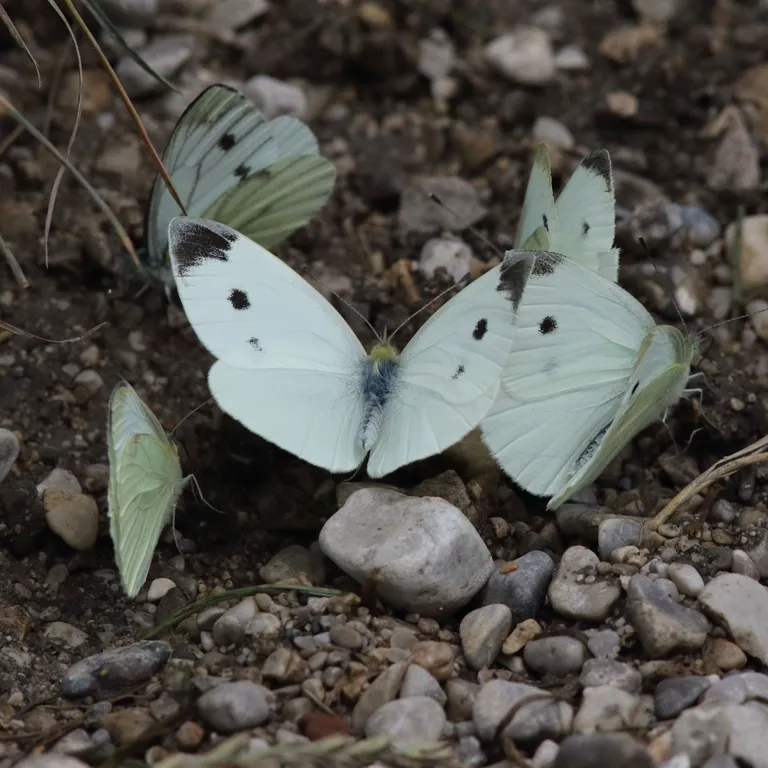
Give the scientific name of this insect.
Pieris rapae
